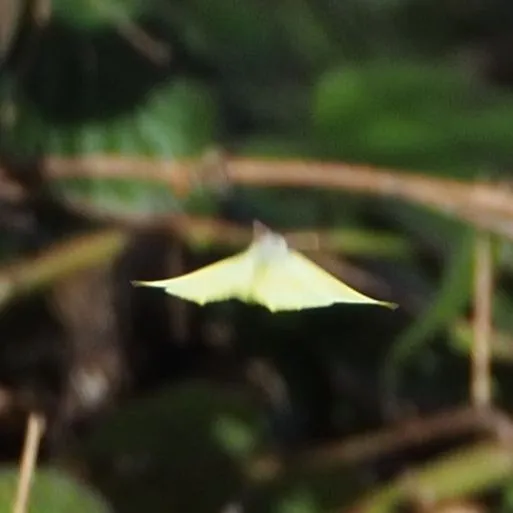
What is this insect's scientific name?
Gonepteryx rhamni
